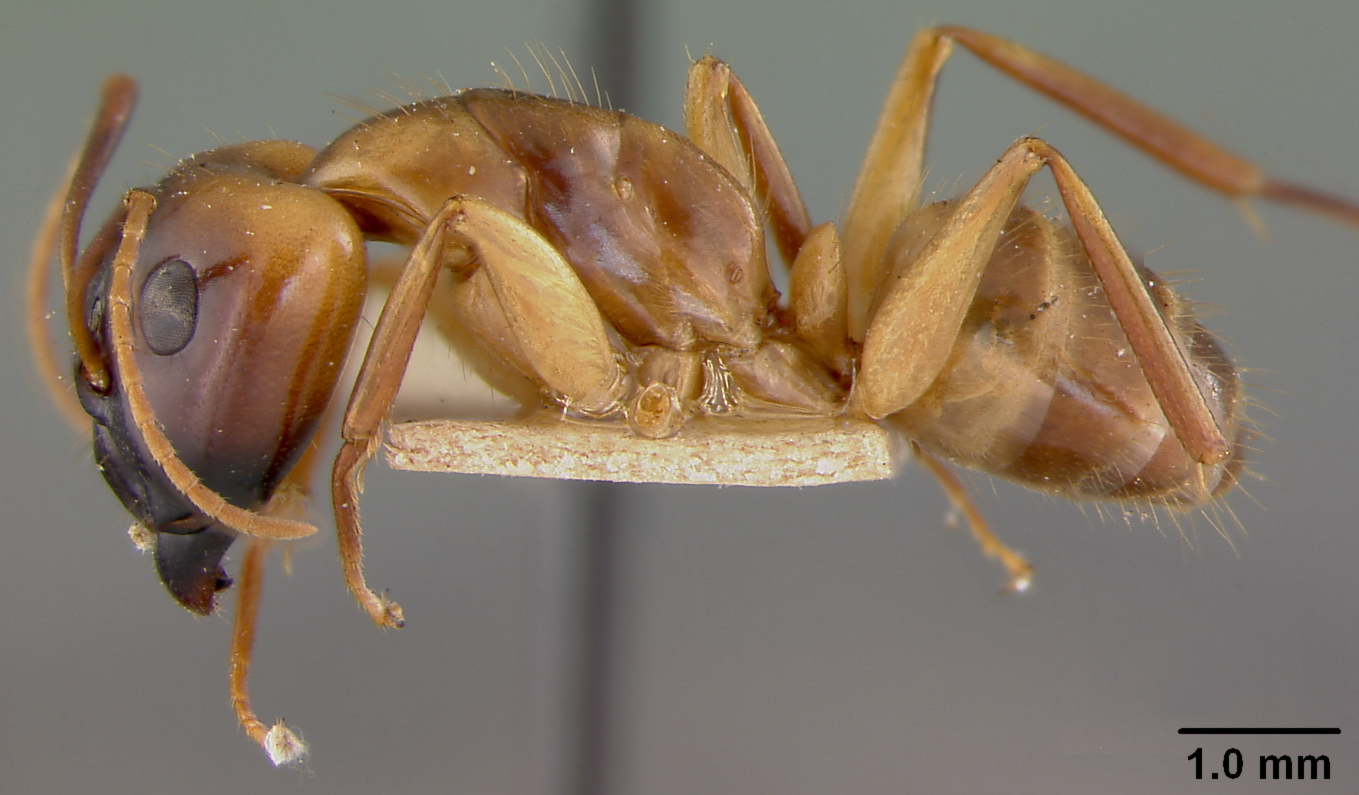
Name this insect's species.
Camponotus larvigerus
